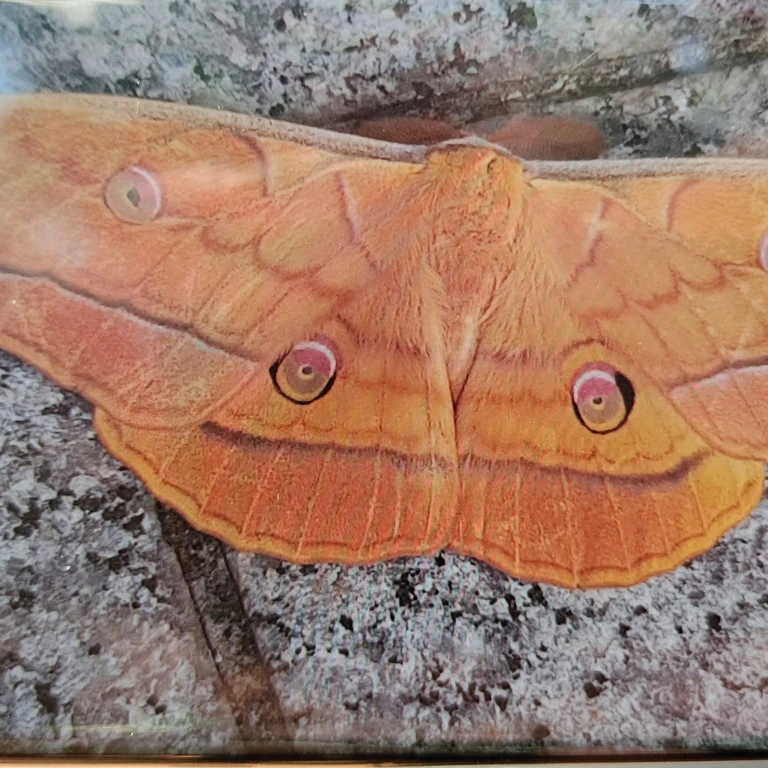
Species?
Antheraea yamamai
